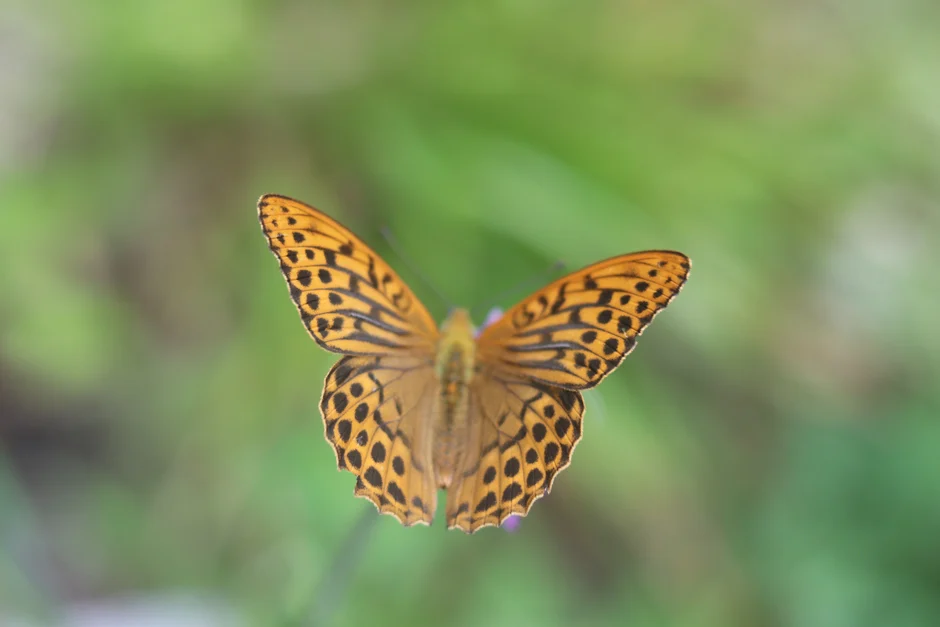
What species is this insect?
Argynnis paphia
